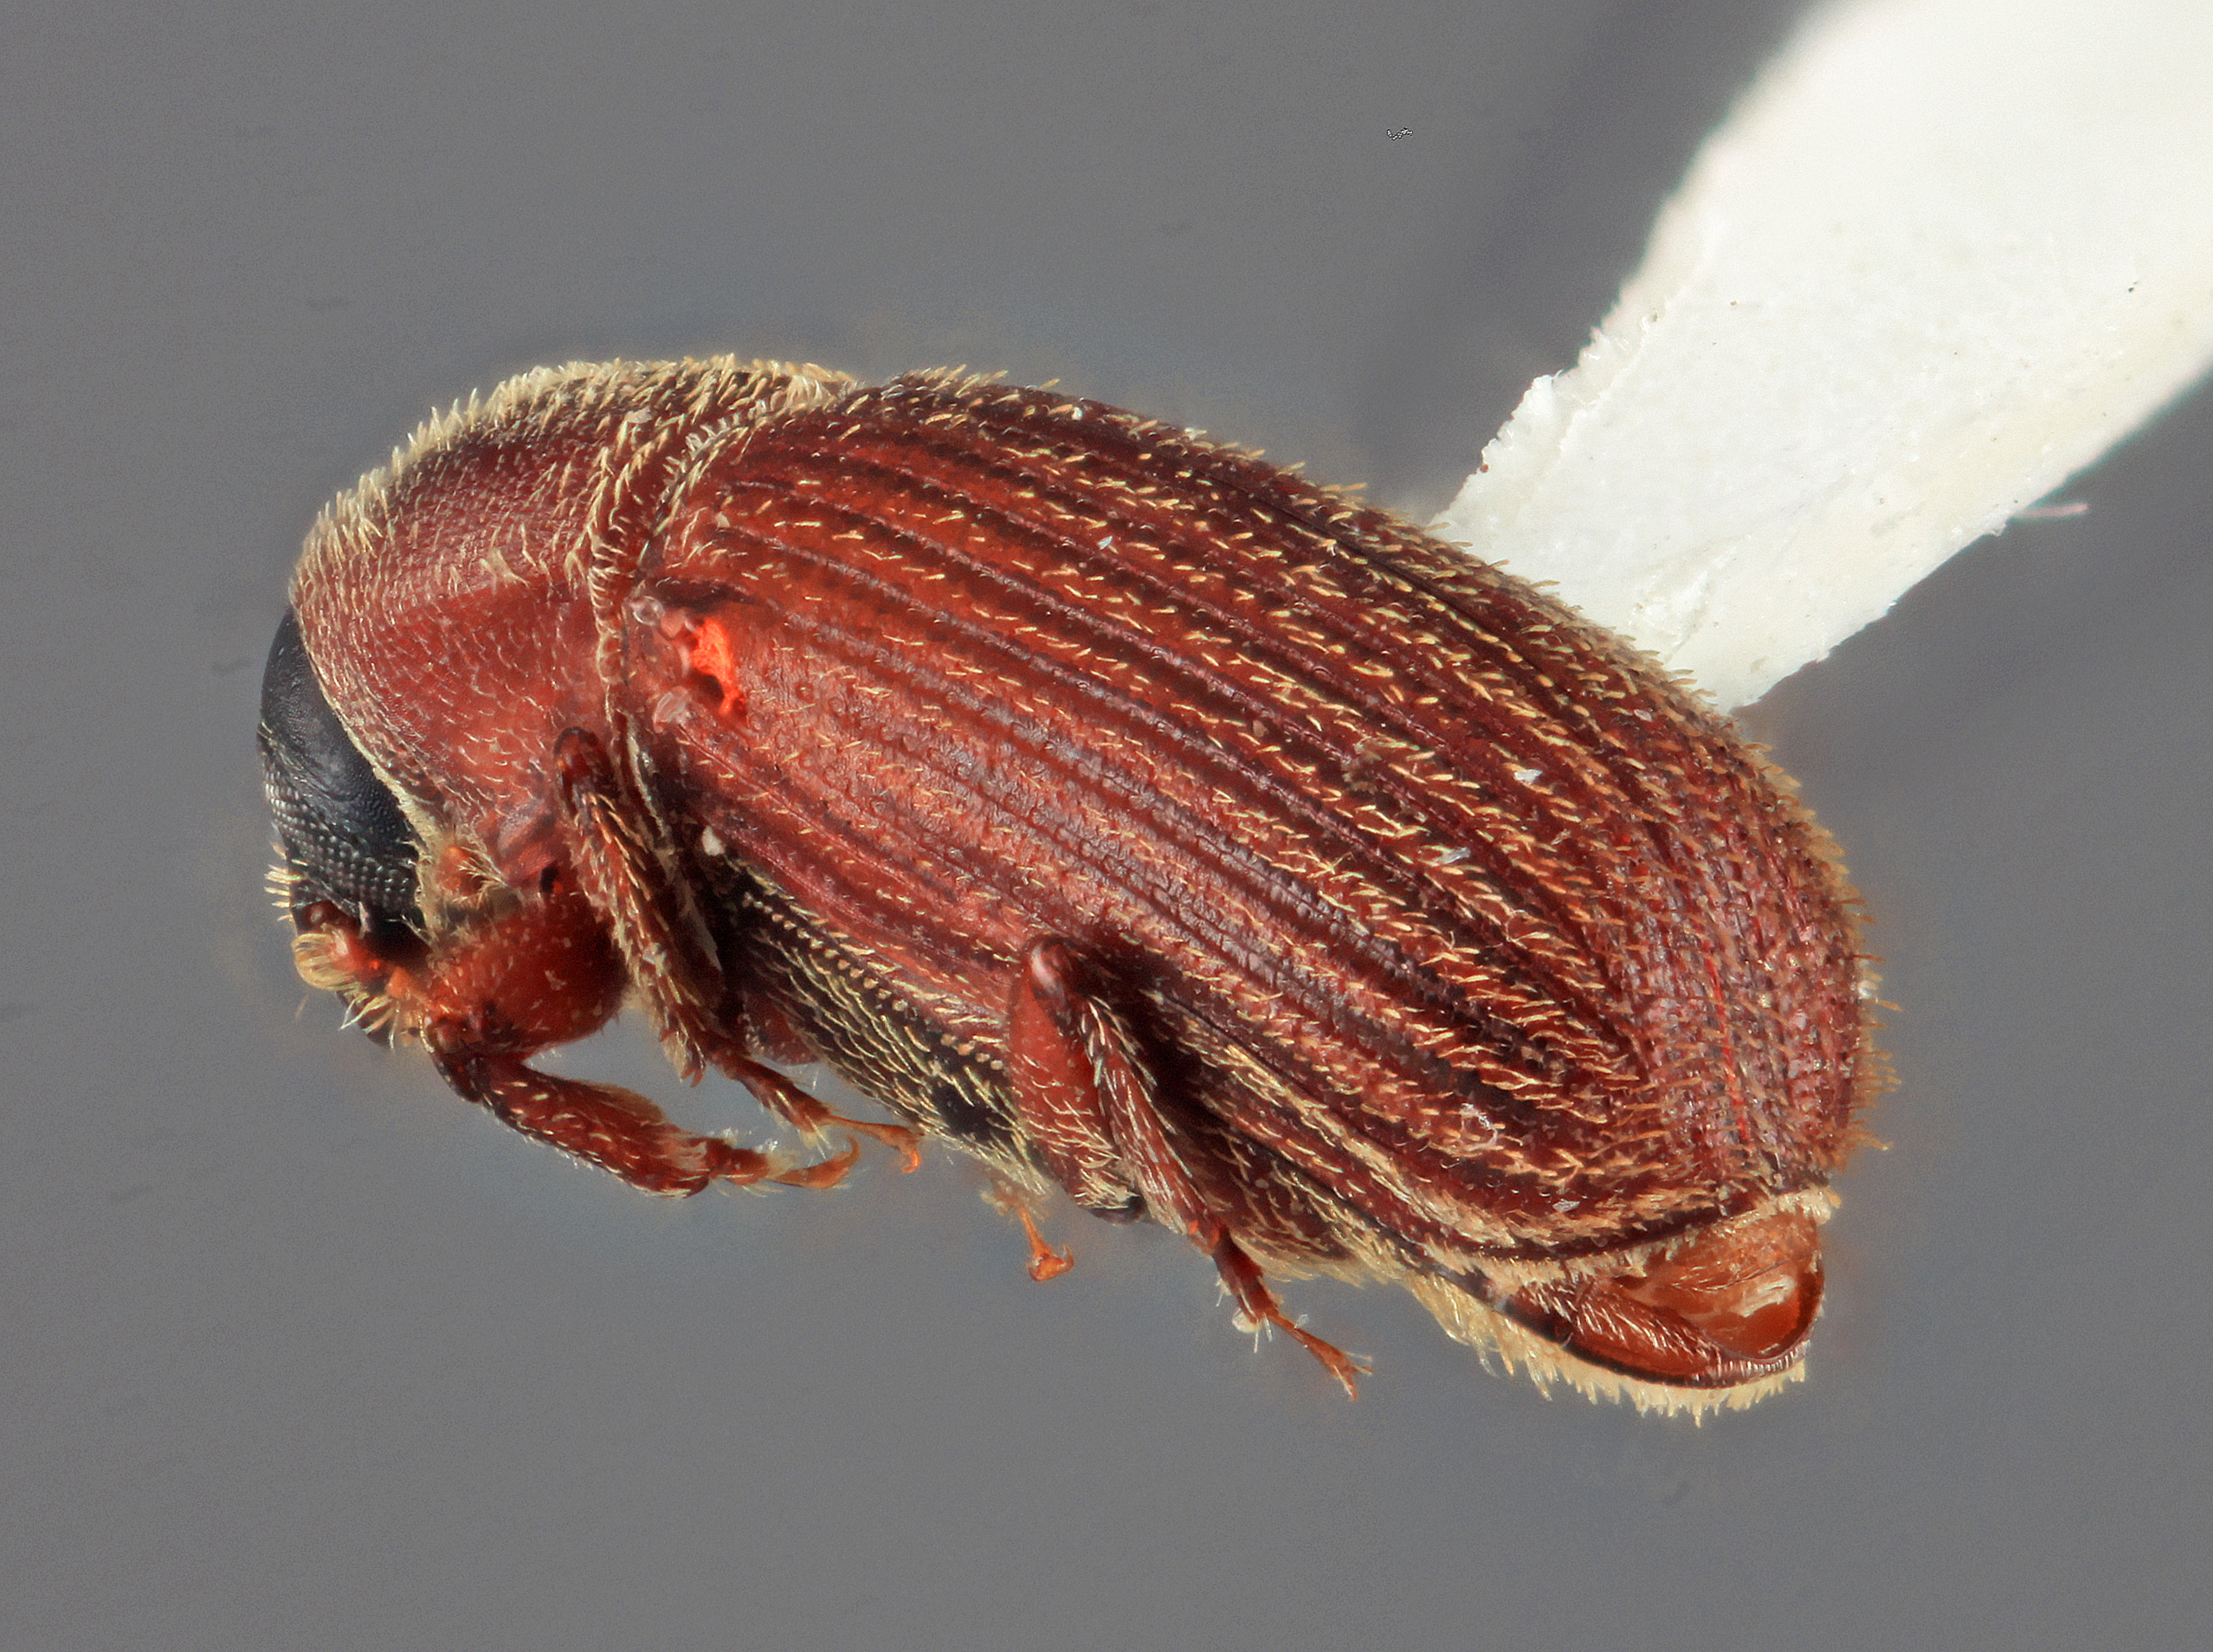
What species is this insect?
Cnesinus deperditus
